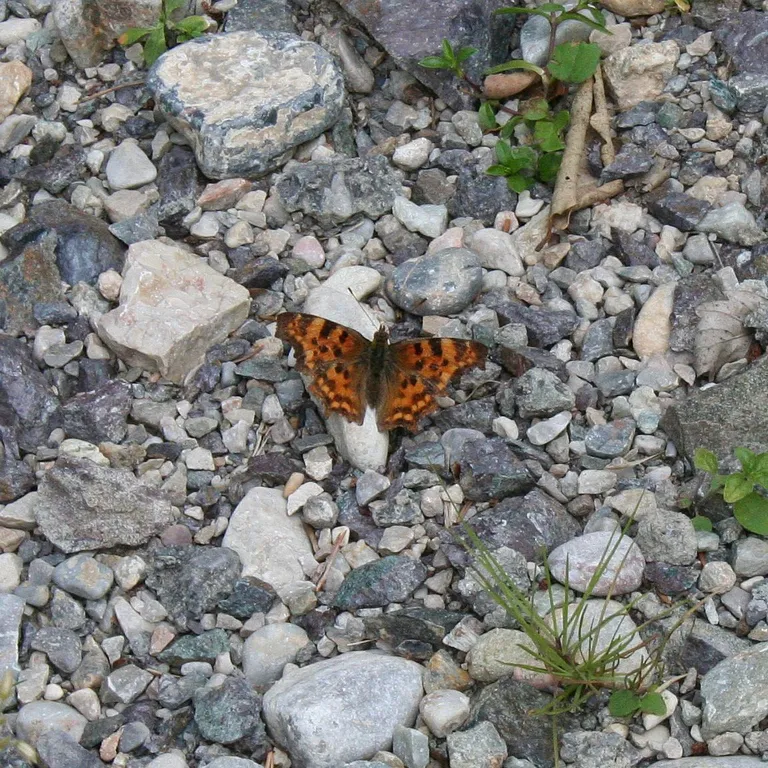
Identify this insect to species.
Polygonia c-album
